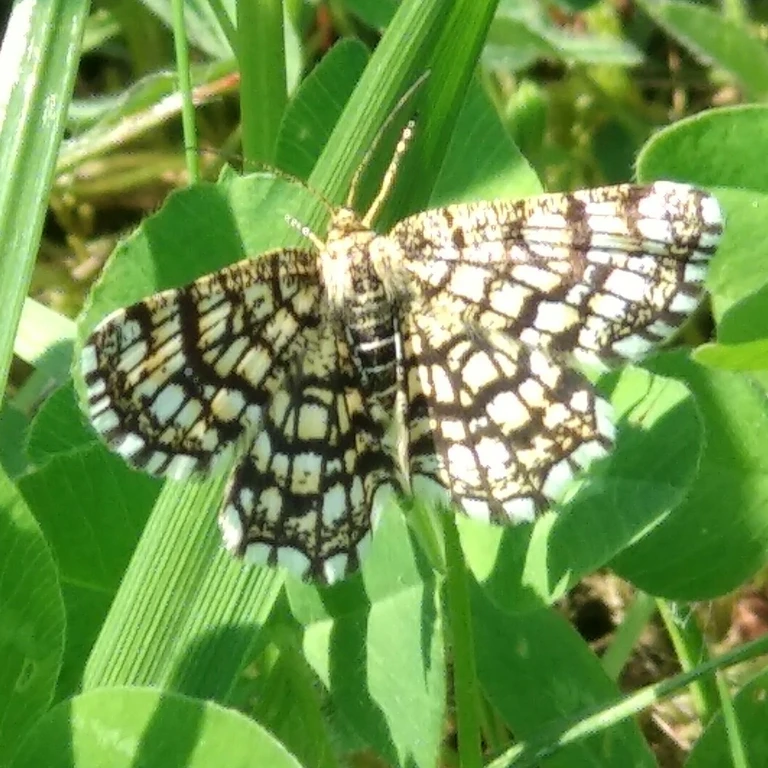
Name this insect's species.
Chiasmia clathrata
